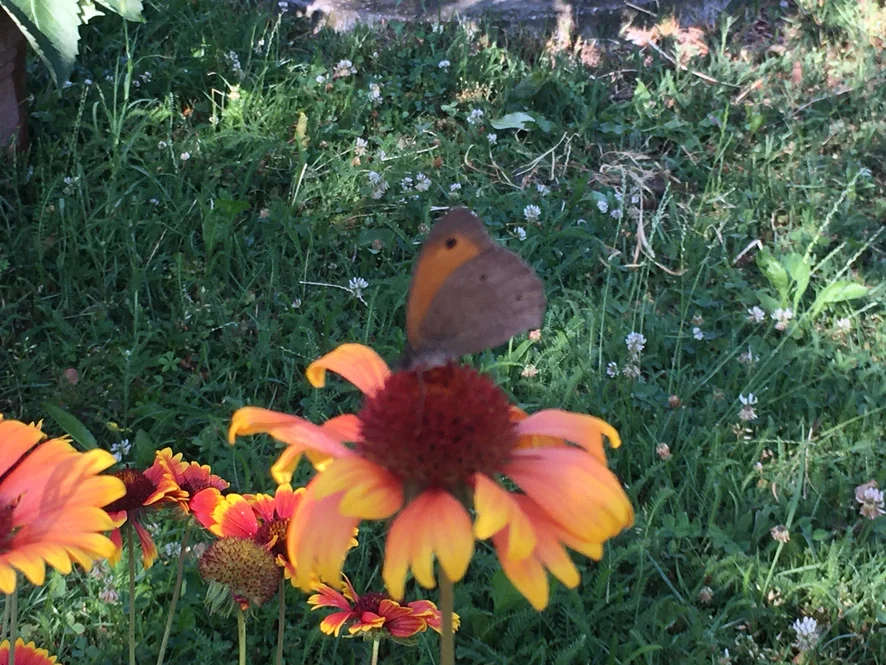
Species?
Maniola jurtina
